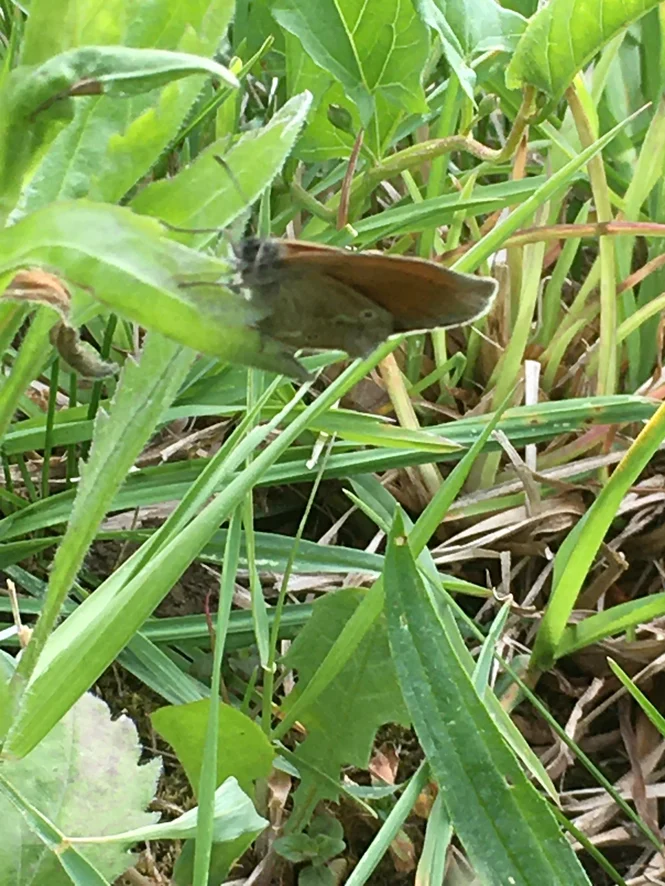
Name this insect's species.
Coenonympha glycerion (also Coenonympha iphis)
